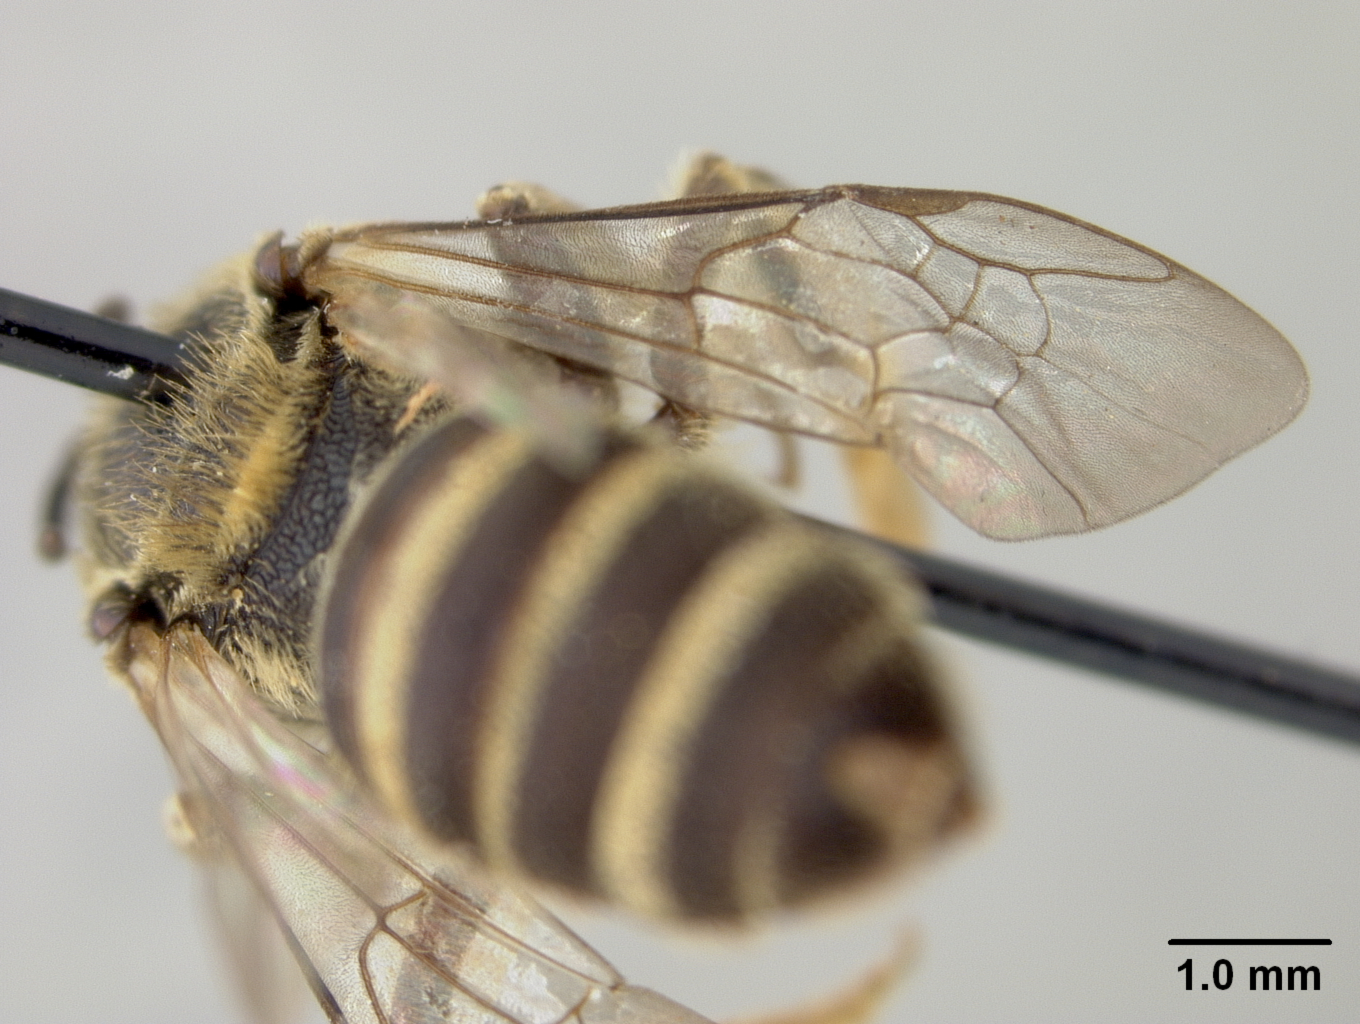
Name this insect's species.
Halictus baguionis
